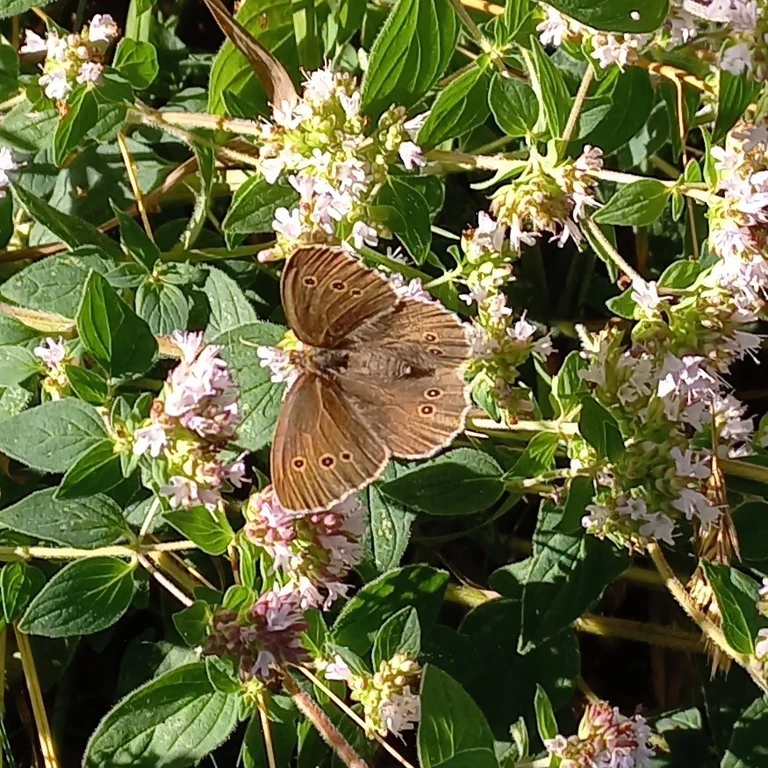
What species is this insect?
Aphantopus hyperantus
